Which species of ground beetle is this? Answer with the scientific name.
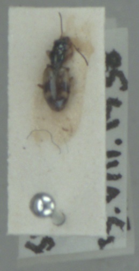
Bembidion articulatum
